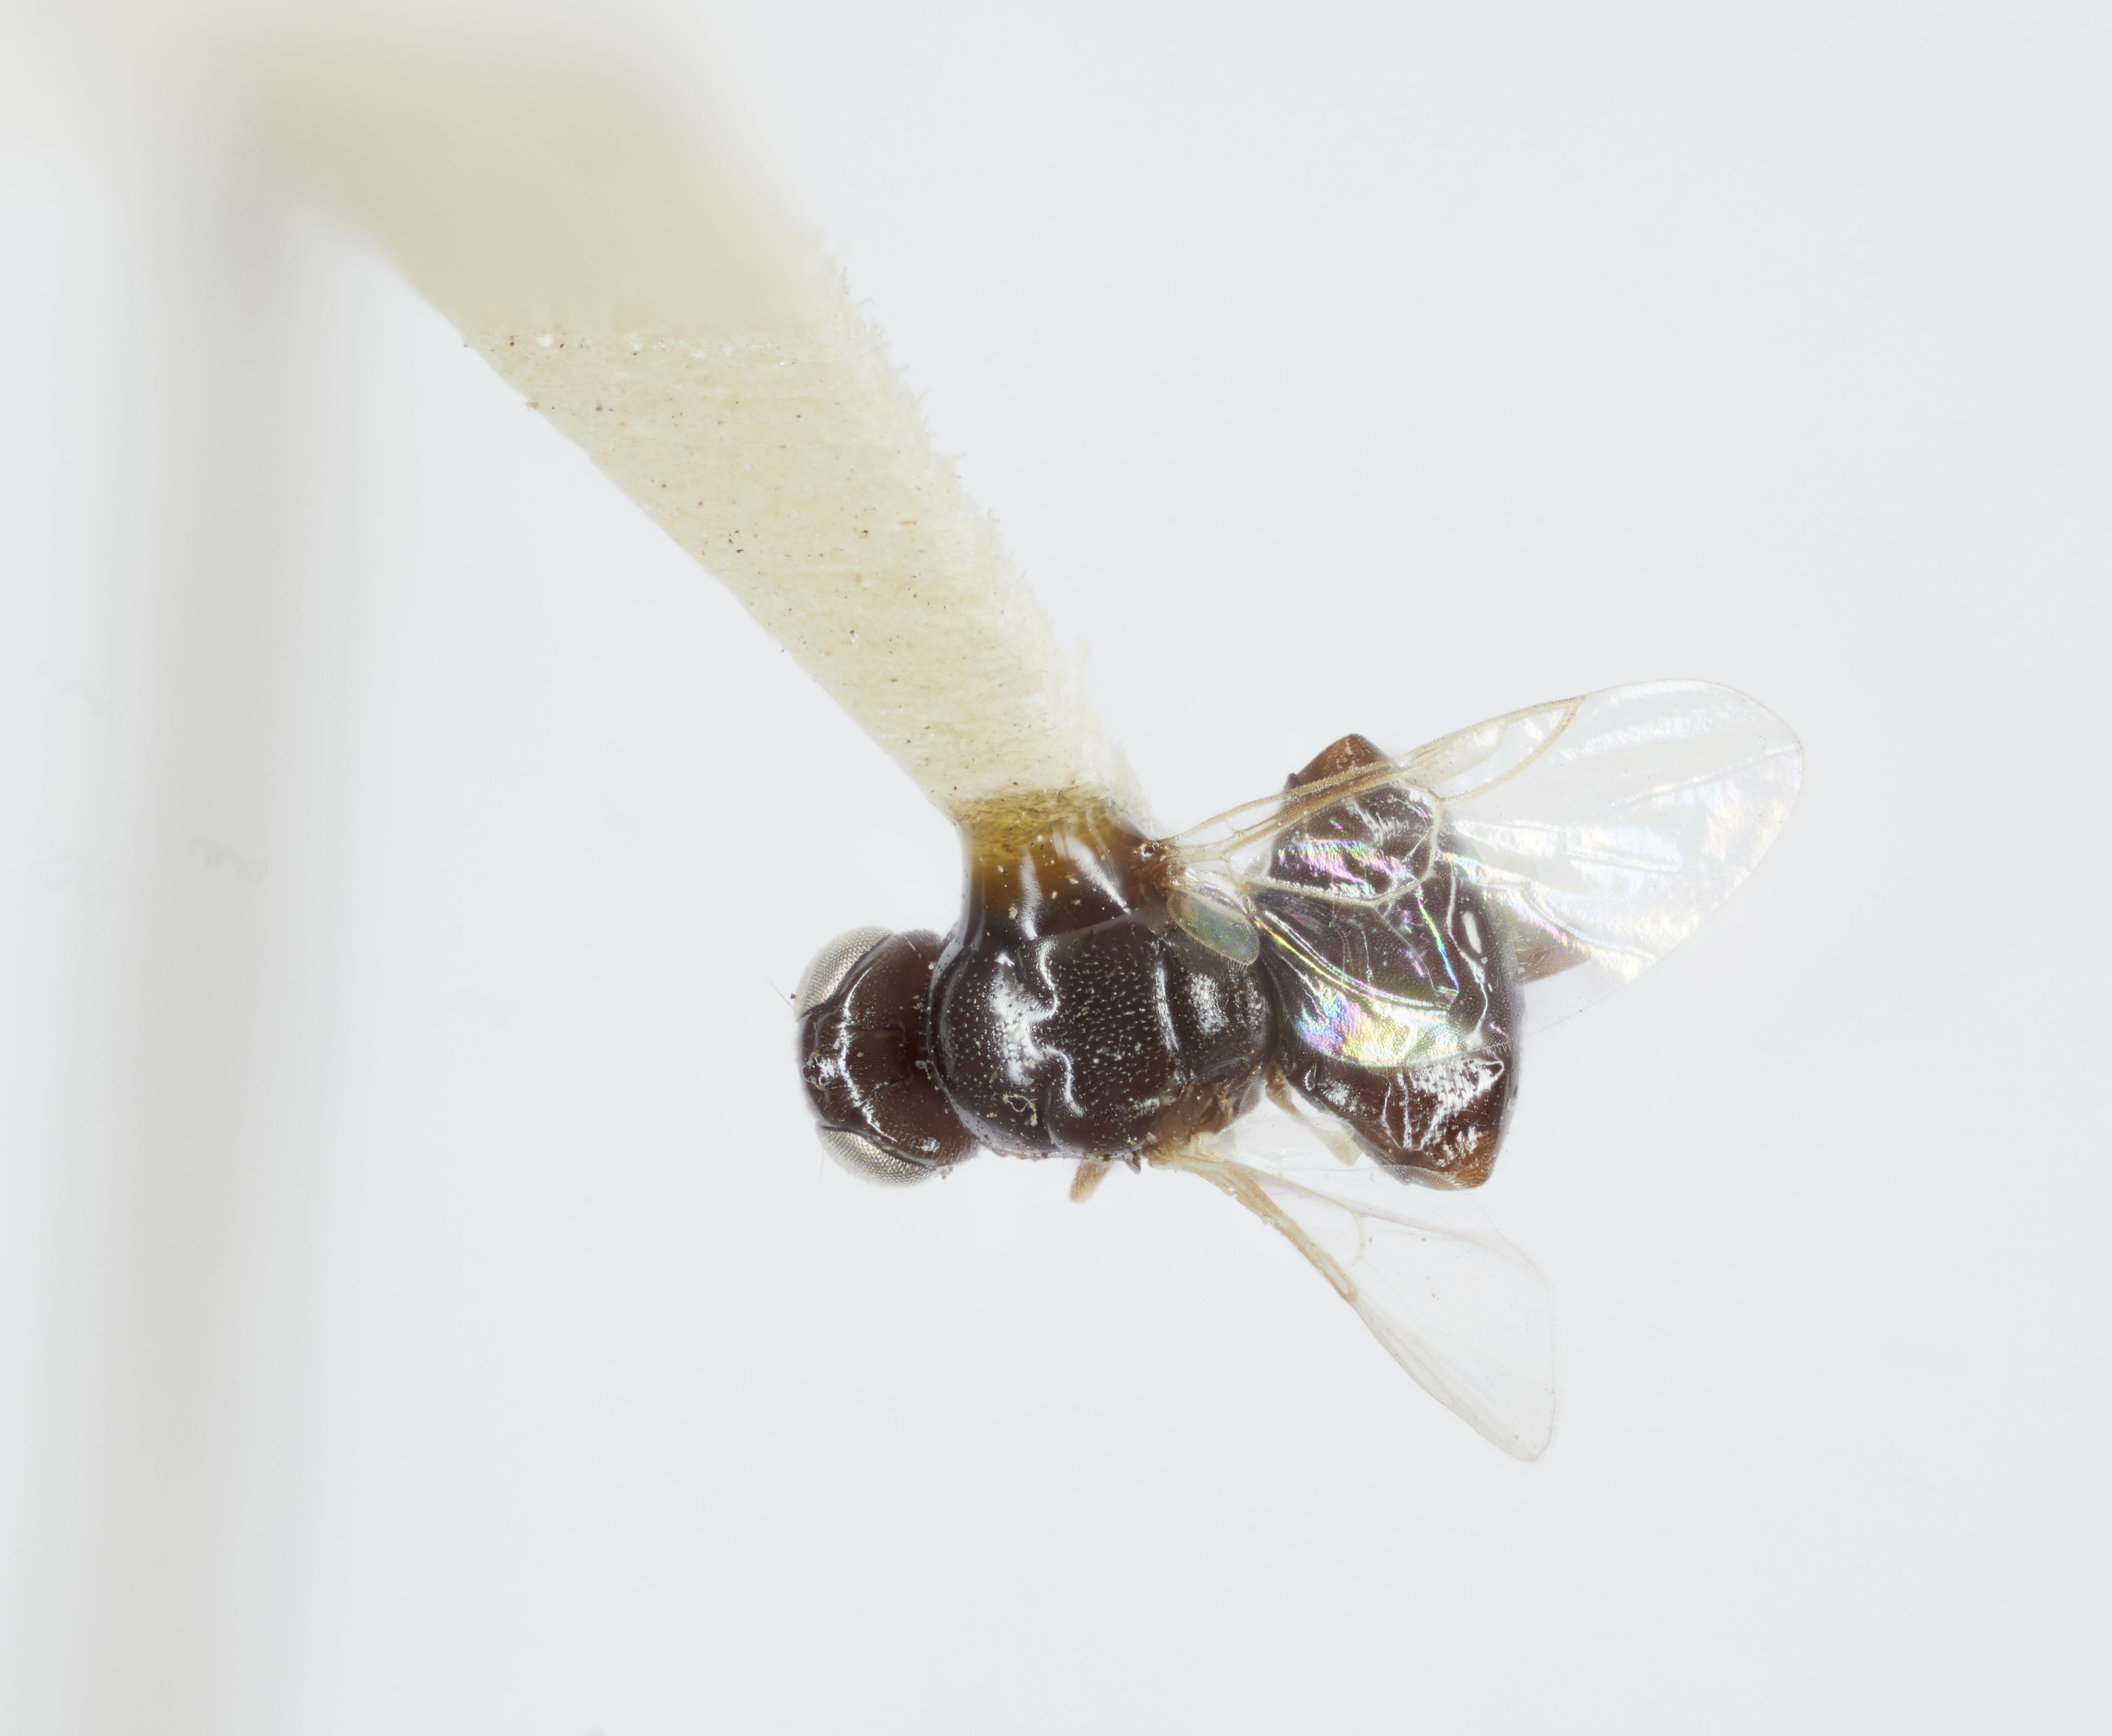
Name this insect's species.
Zabrachia parvum
